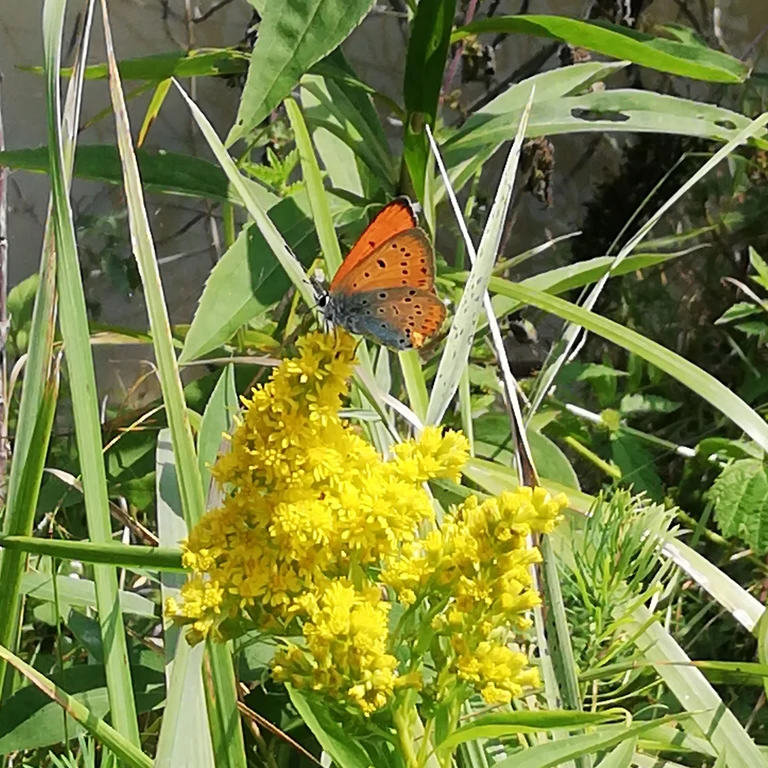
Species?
Lycaena dispar
